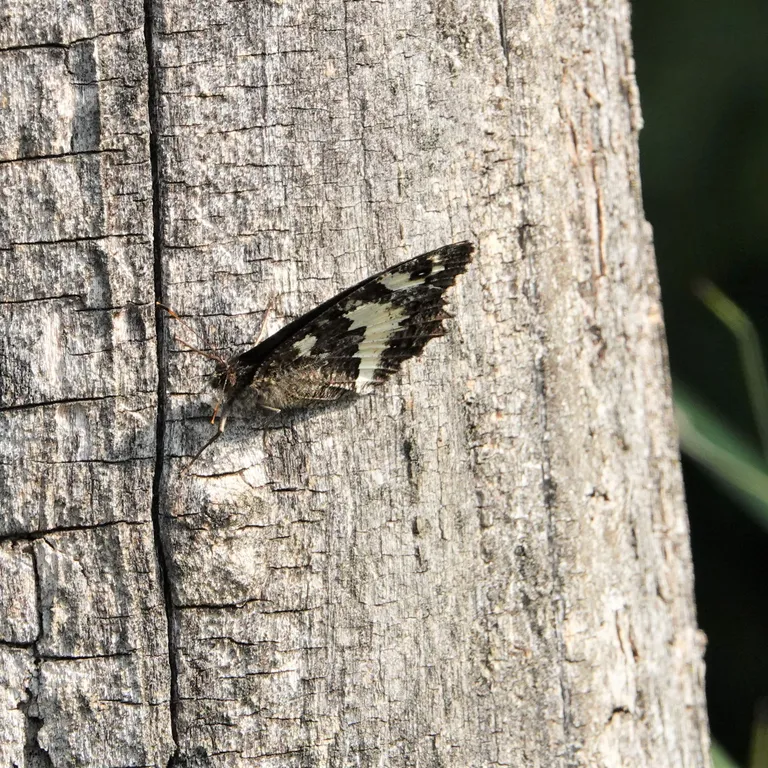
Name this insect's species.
Brintesia circe
